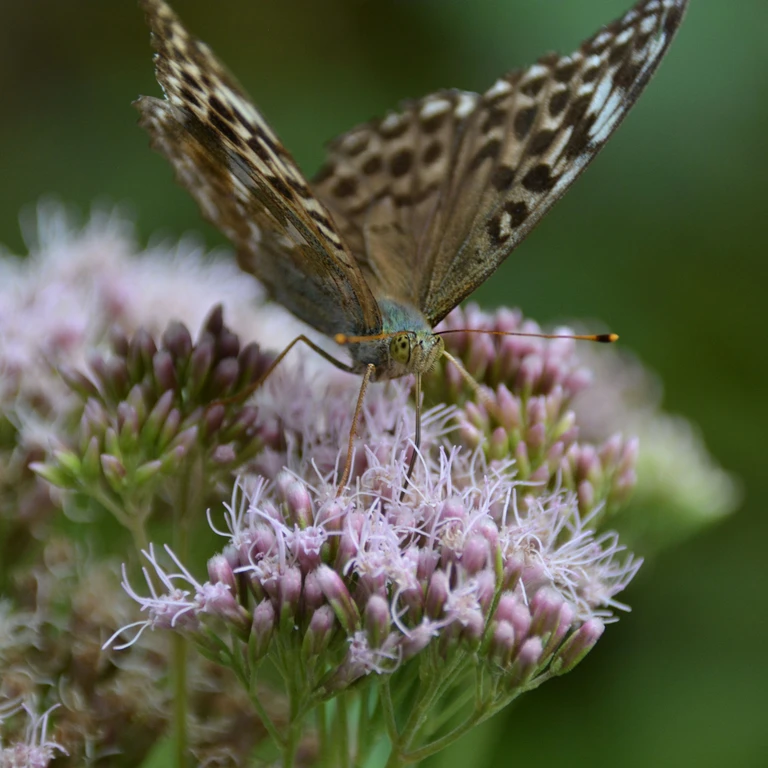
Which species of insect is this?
Argynnis paphia
